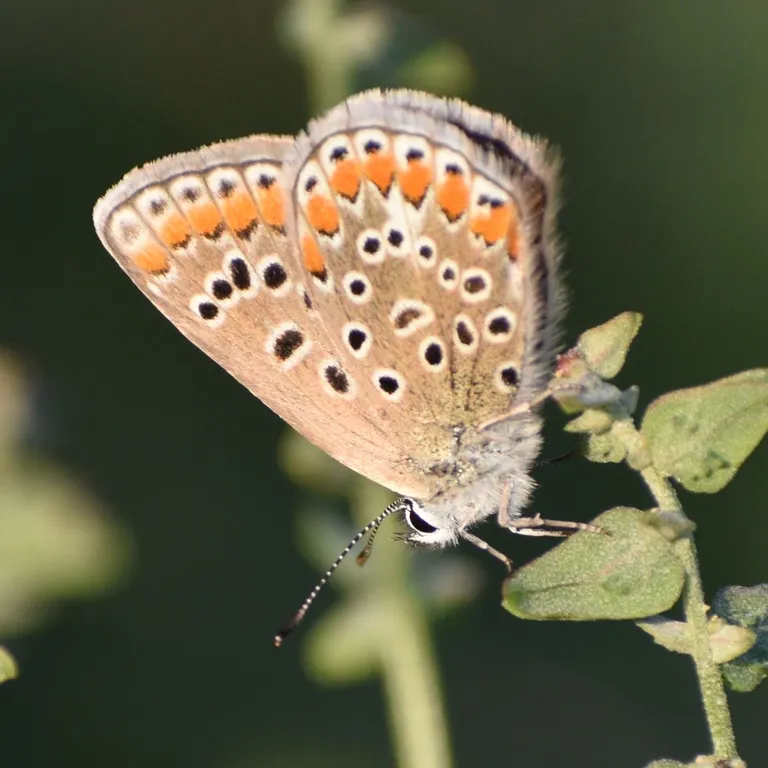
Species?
Polyommatus icarus
